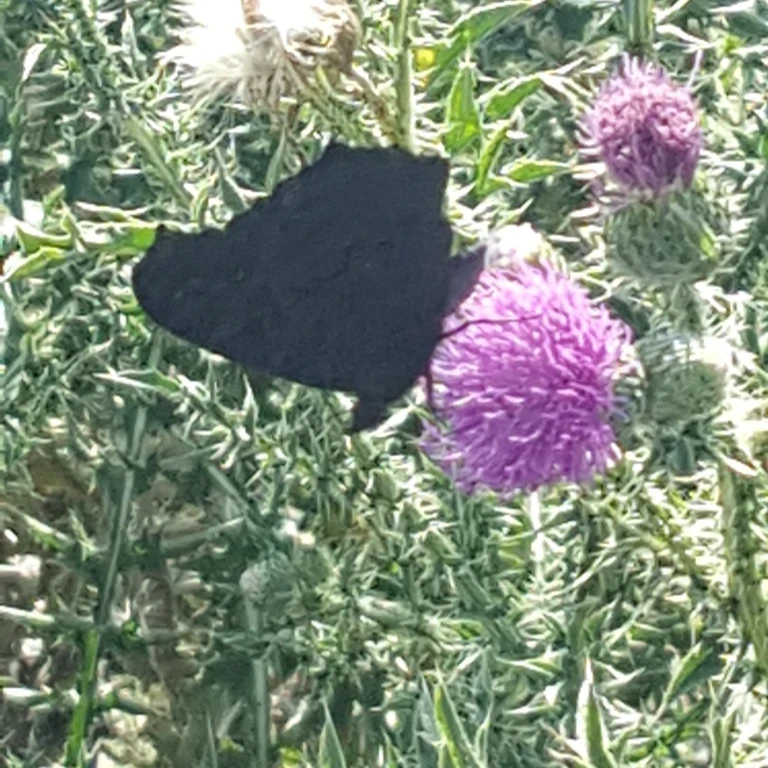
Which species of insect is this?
Aglais io
